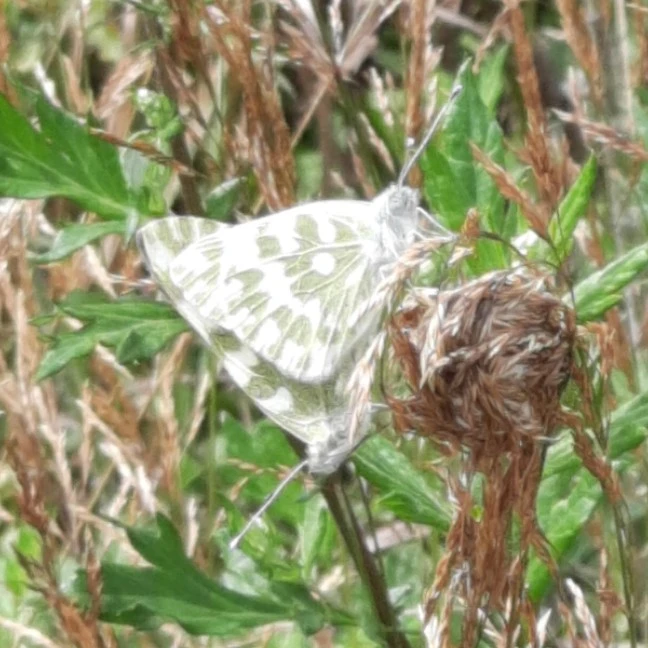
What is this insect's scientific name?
Pontia edusa
